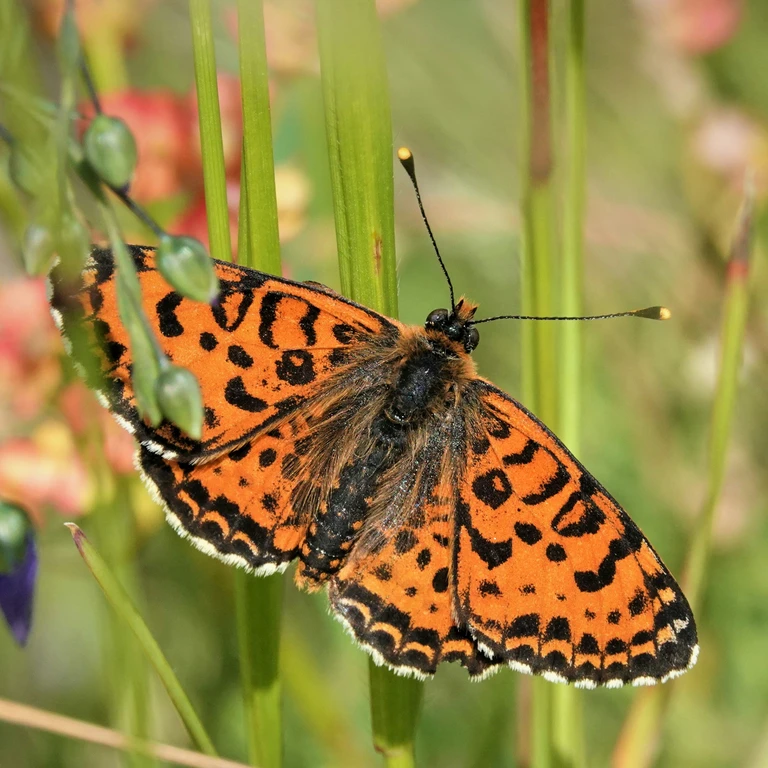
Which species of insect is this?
Melitaea didyma
